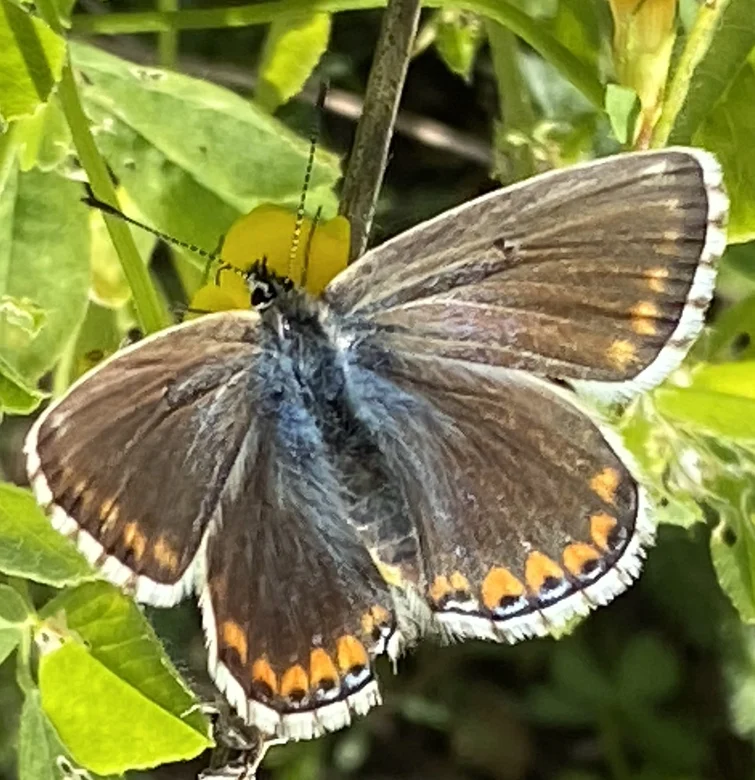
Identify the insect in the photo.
Lysandra bellargus
